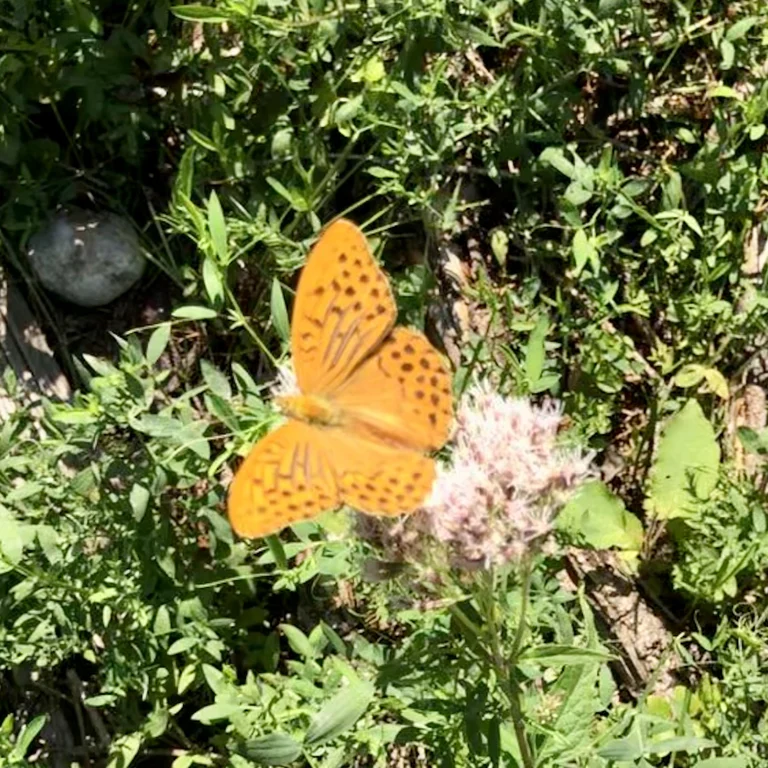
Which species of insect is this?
Argynnis paphia
